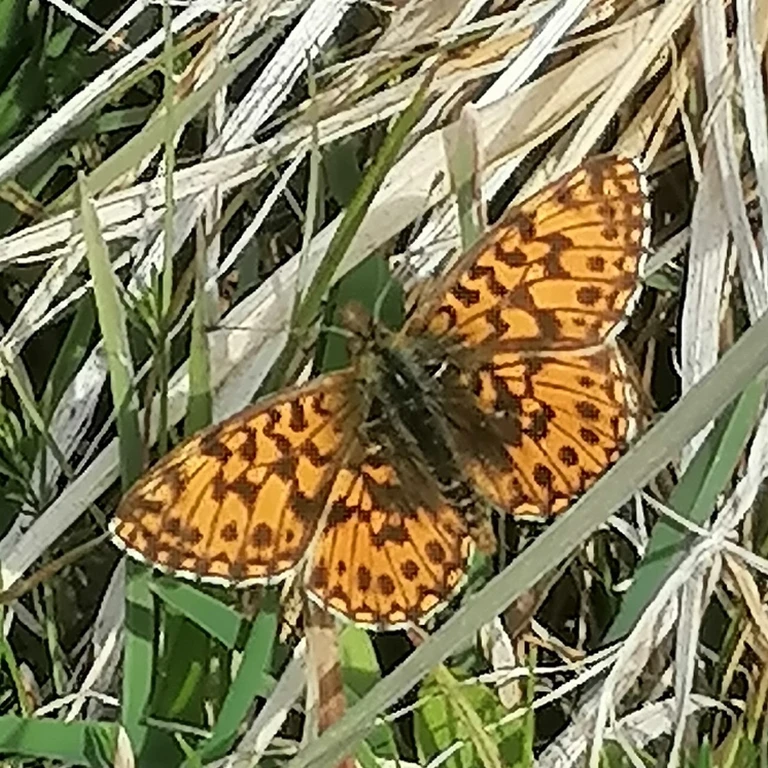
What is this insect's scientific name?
Boloria dia
